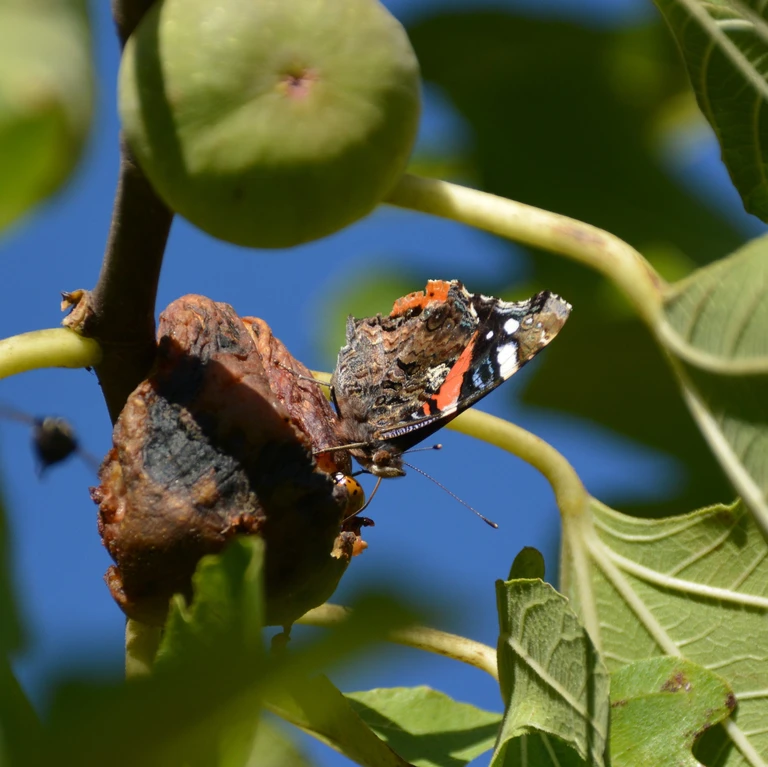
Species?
Vanessa atalanta
